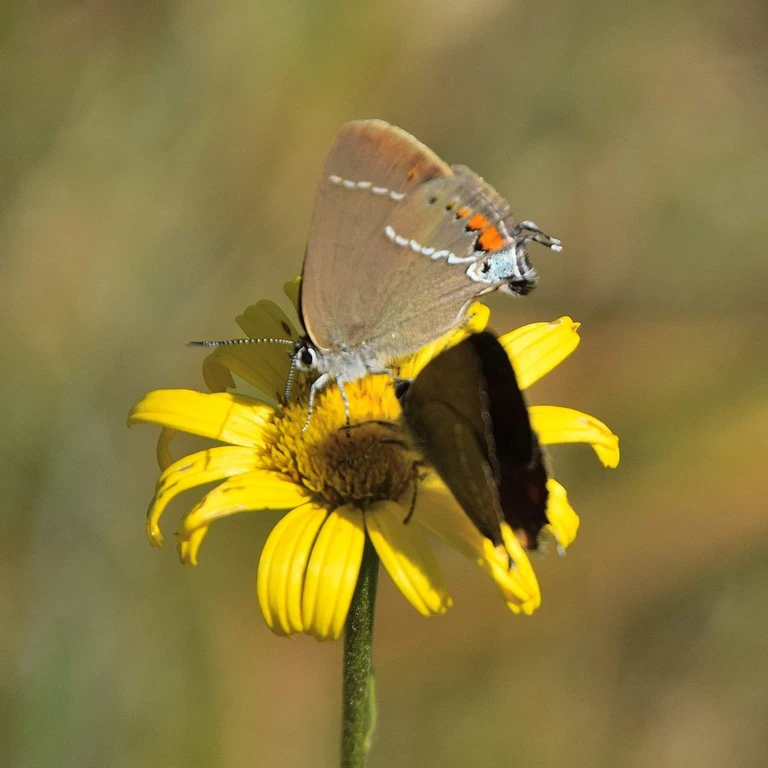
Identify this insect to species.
Satyrium spini (also Tuttiola spini)
